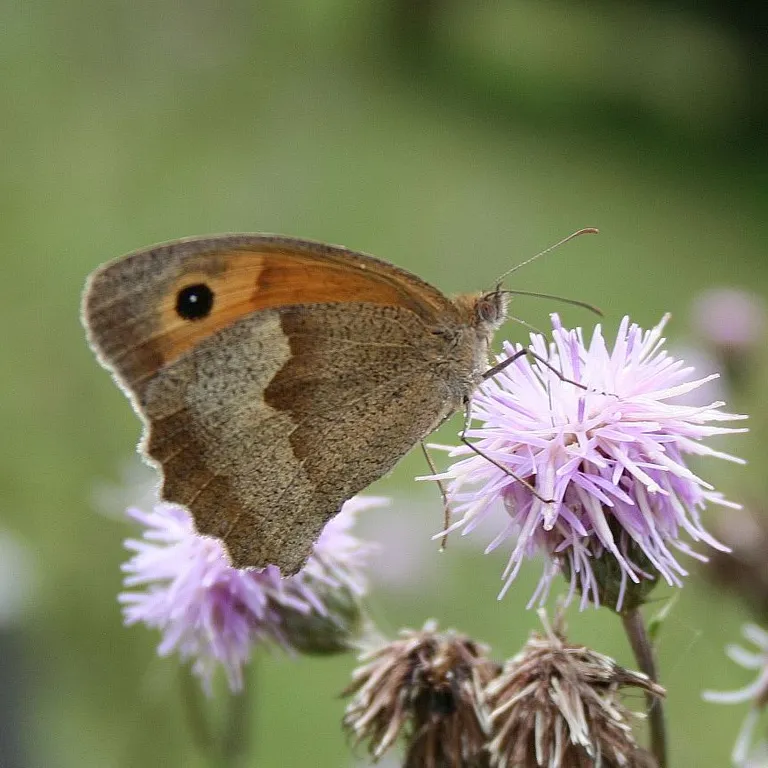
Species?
Maniola jurtina
